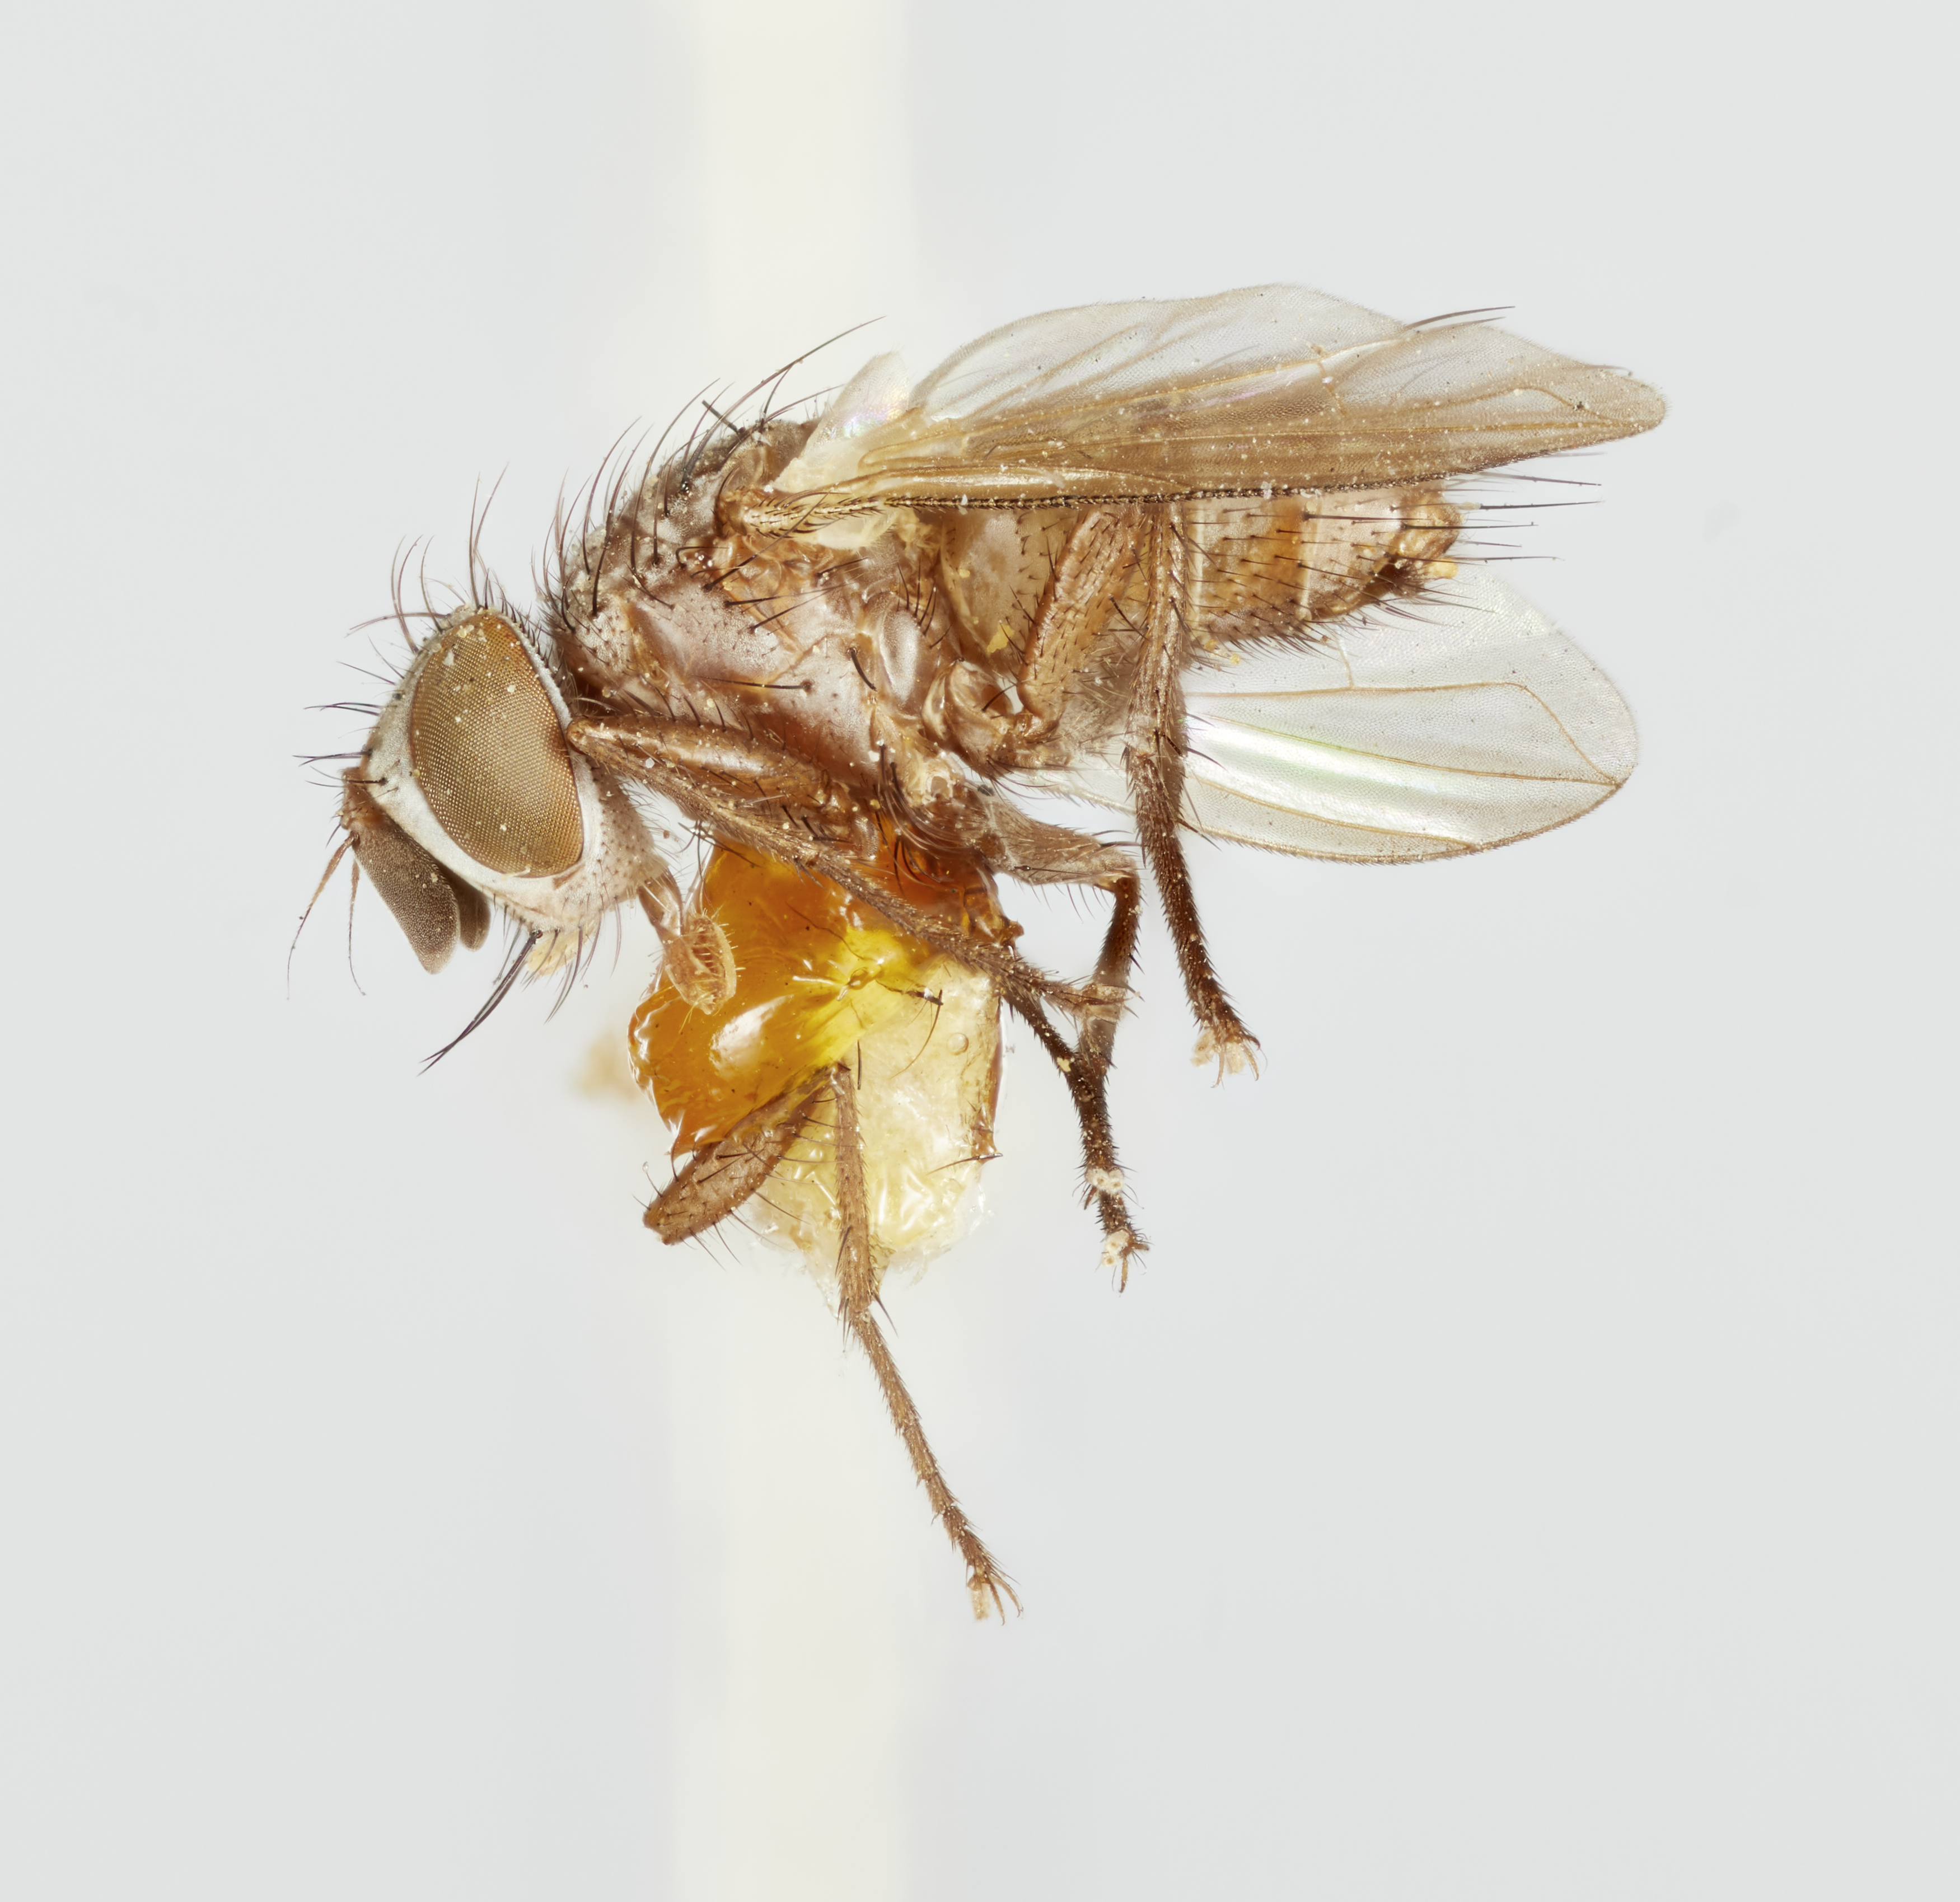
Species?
Lixophaga parva
